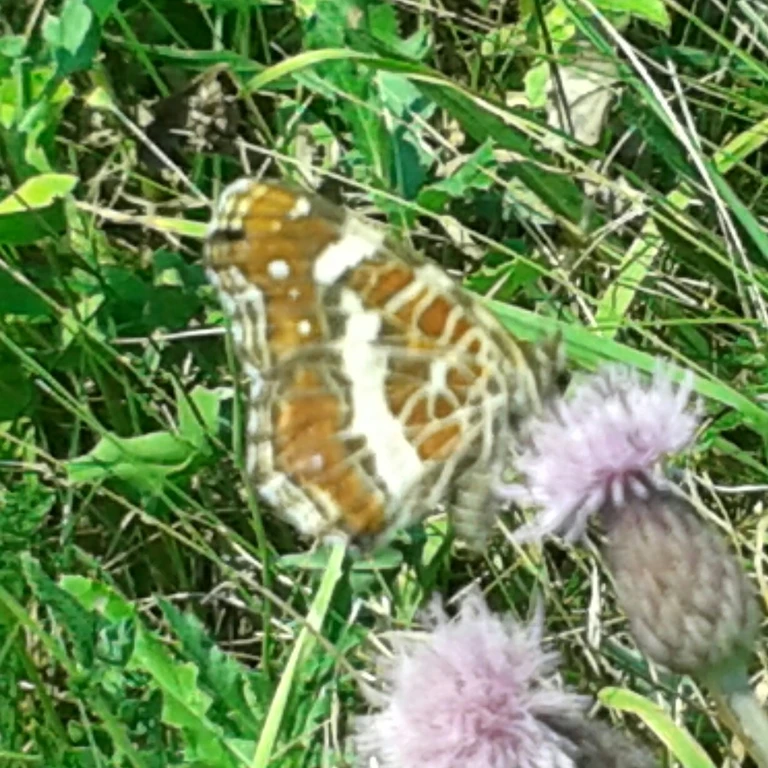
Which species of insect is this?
Araschnia levana
